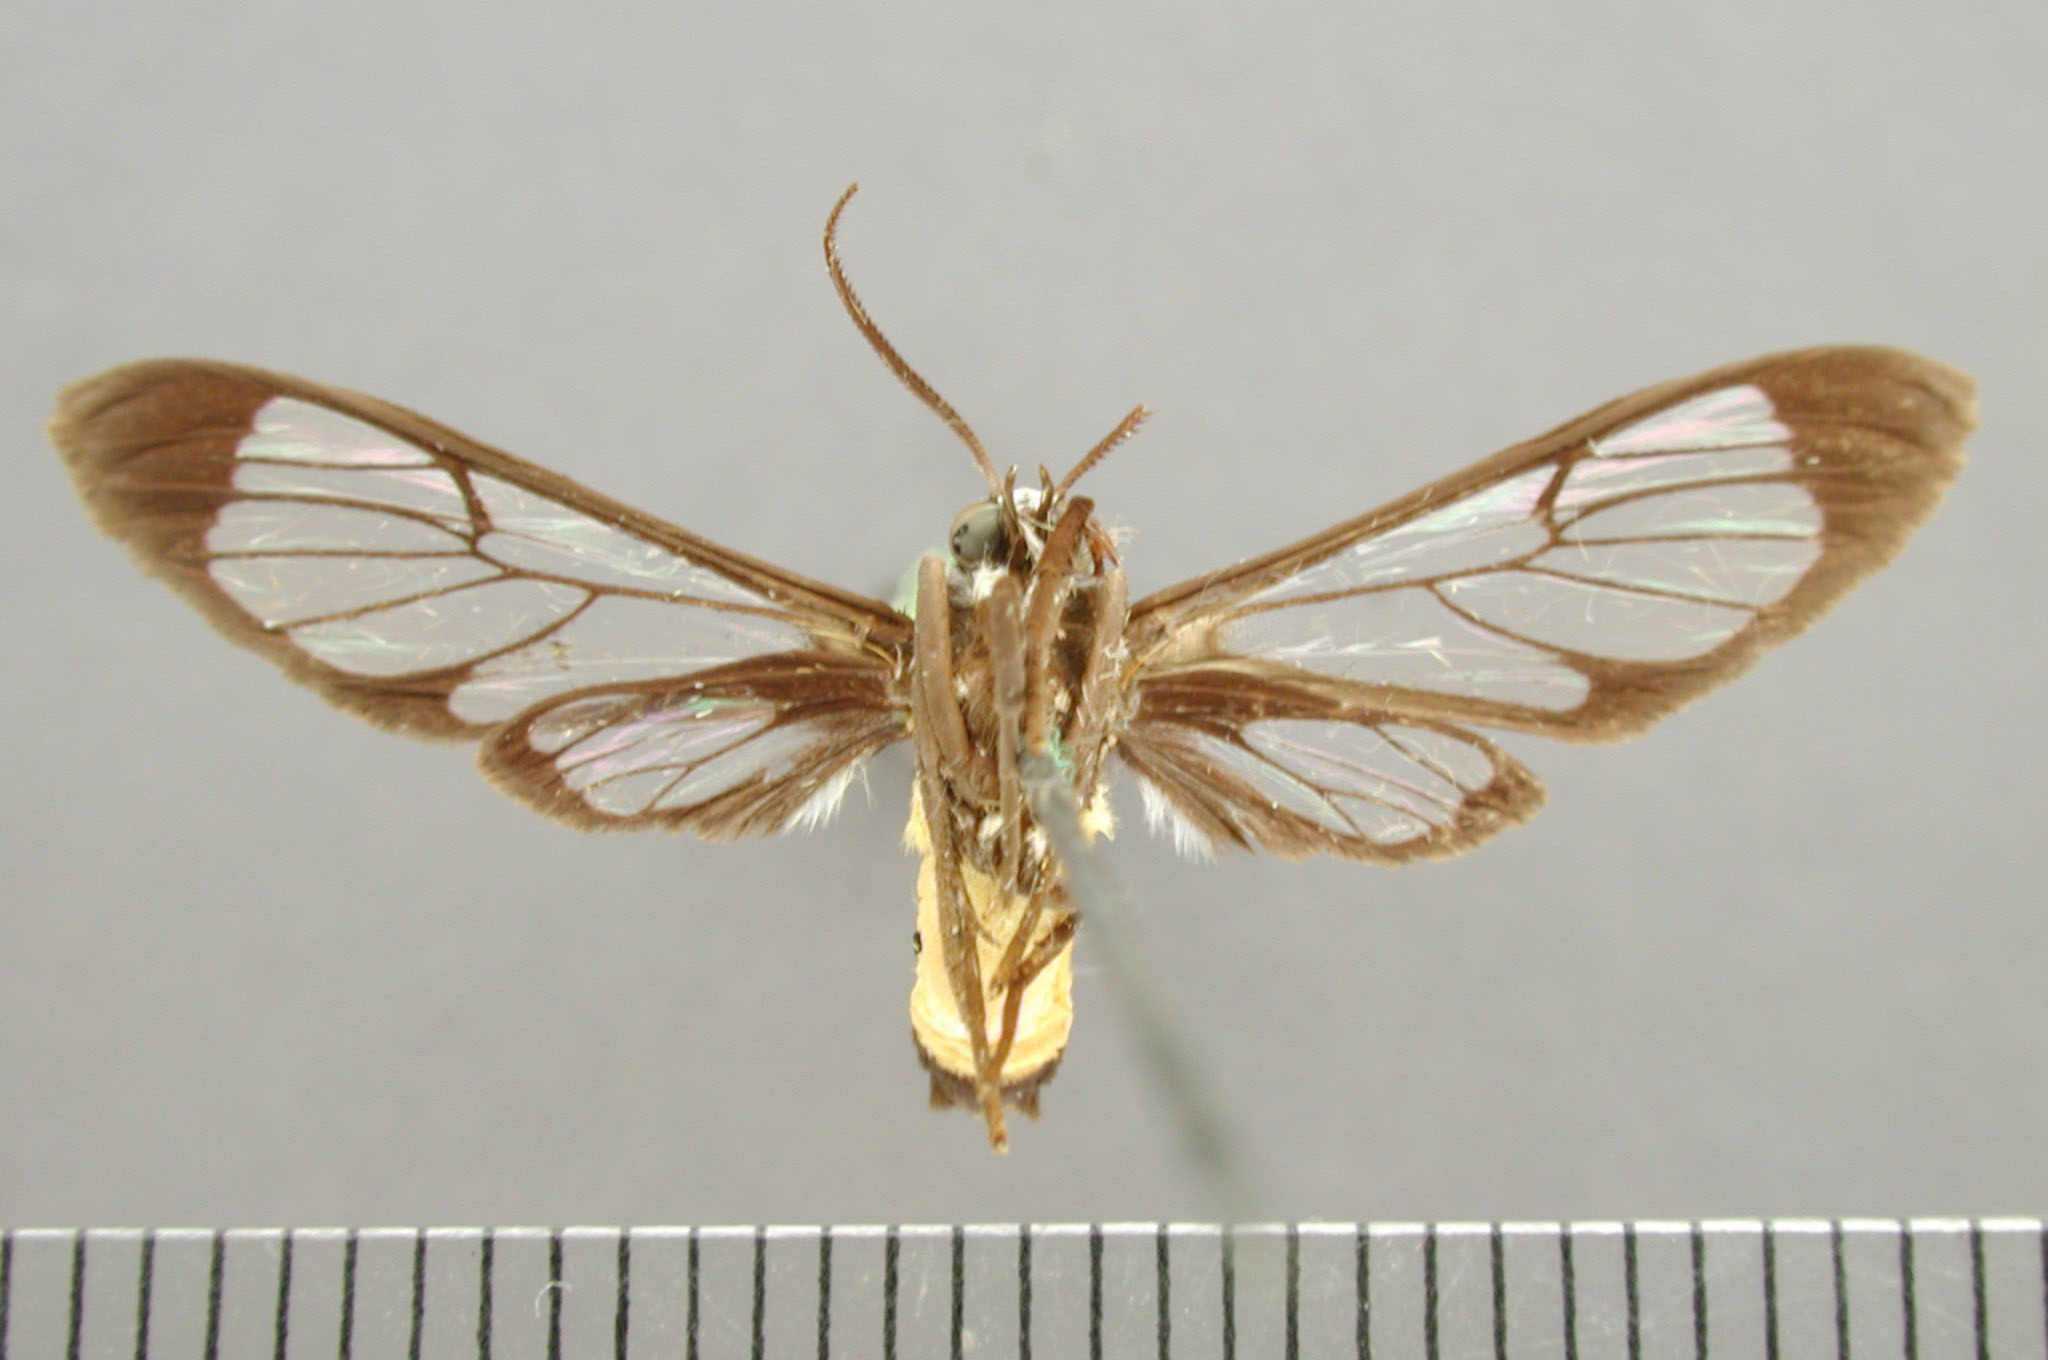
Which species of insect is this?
Cosmosoma galatea
